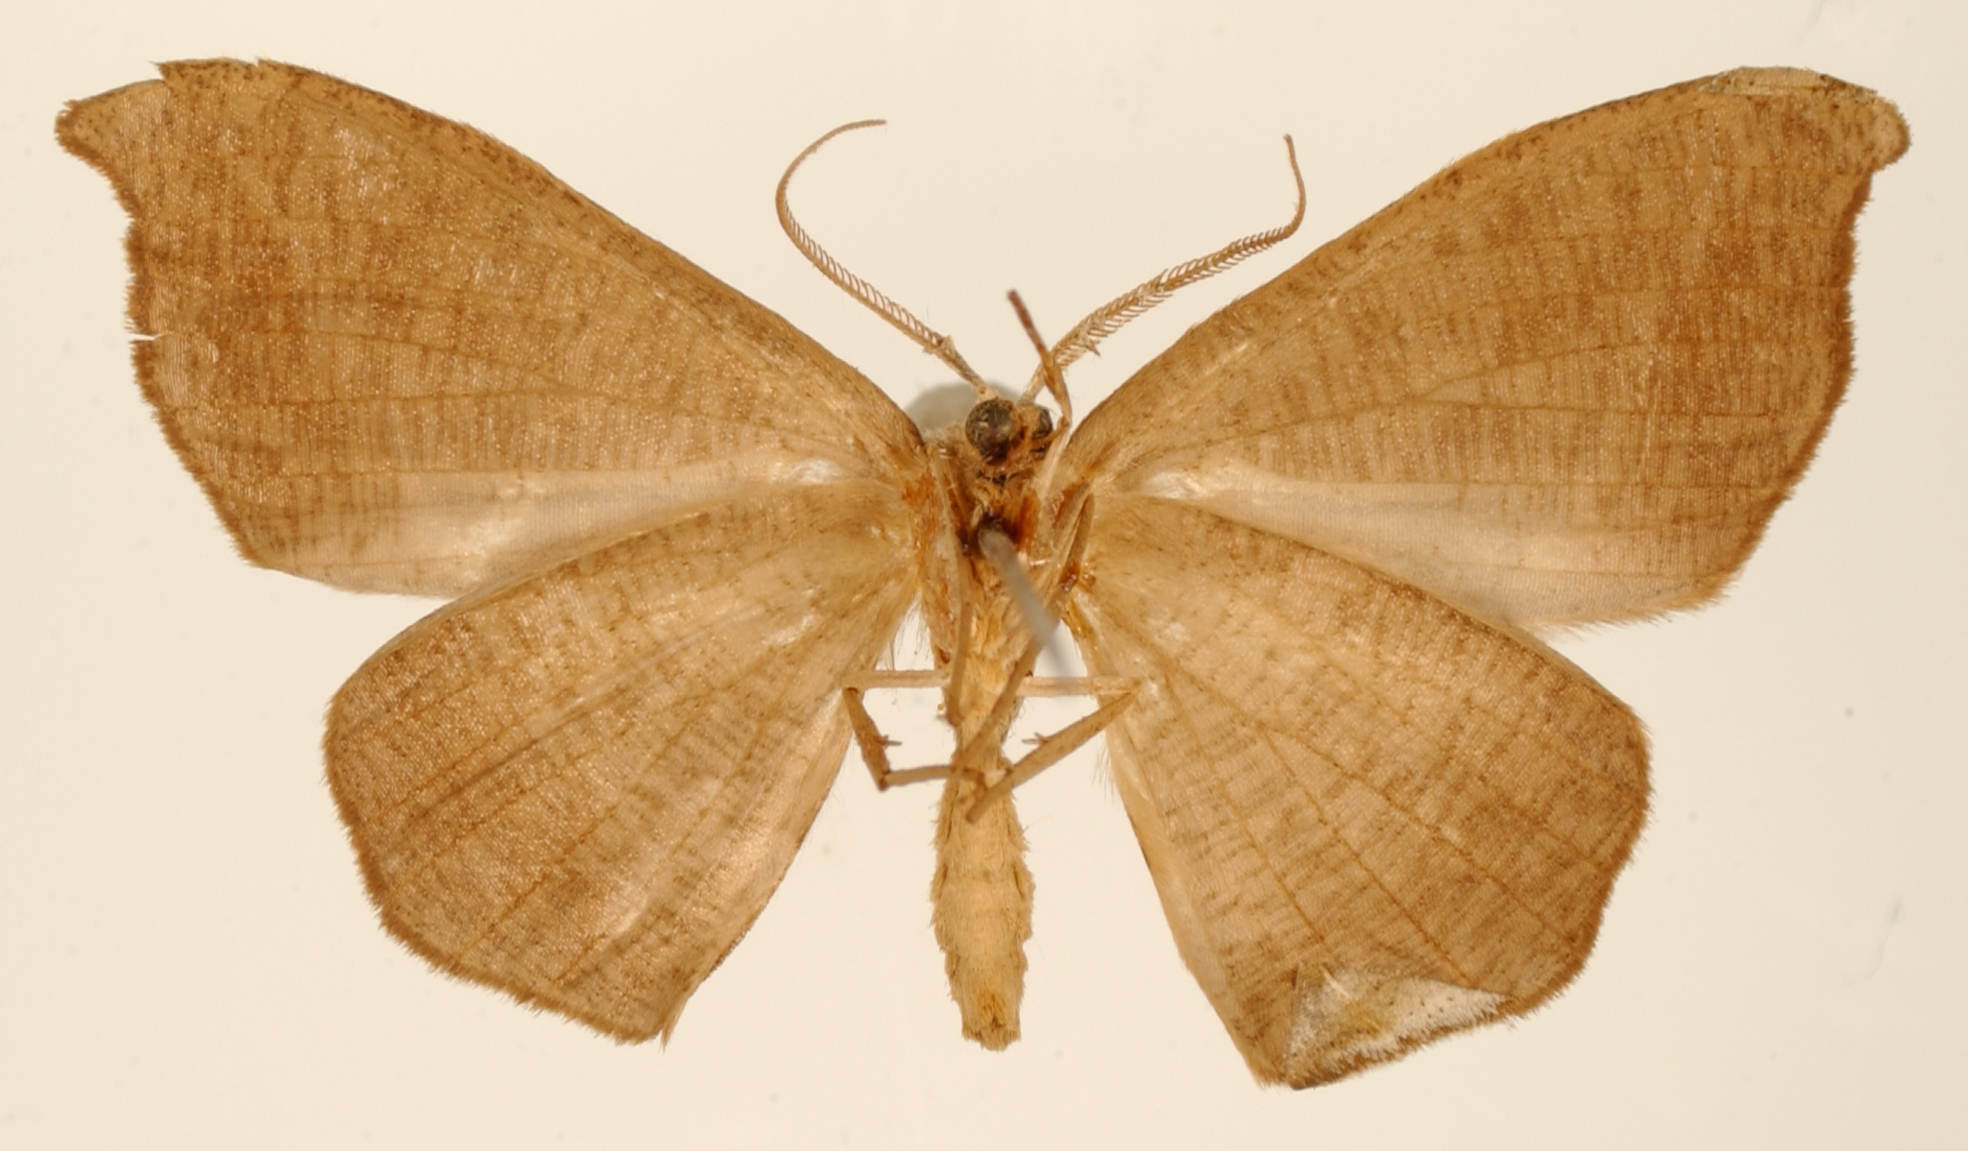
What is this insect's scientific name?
Drepanodes valeria
